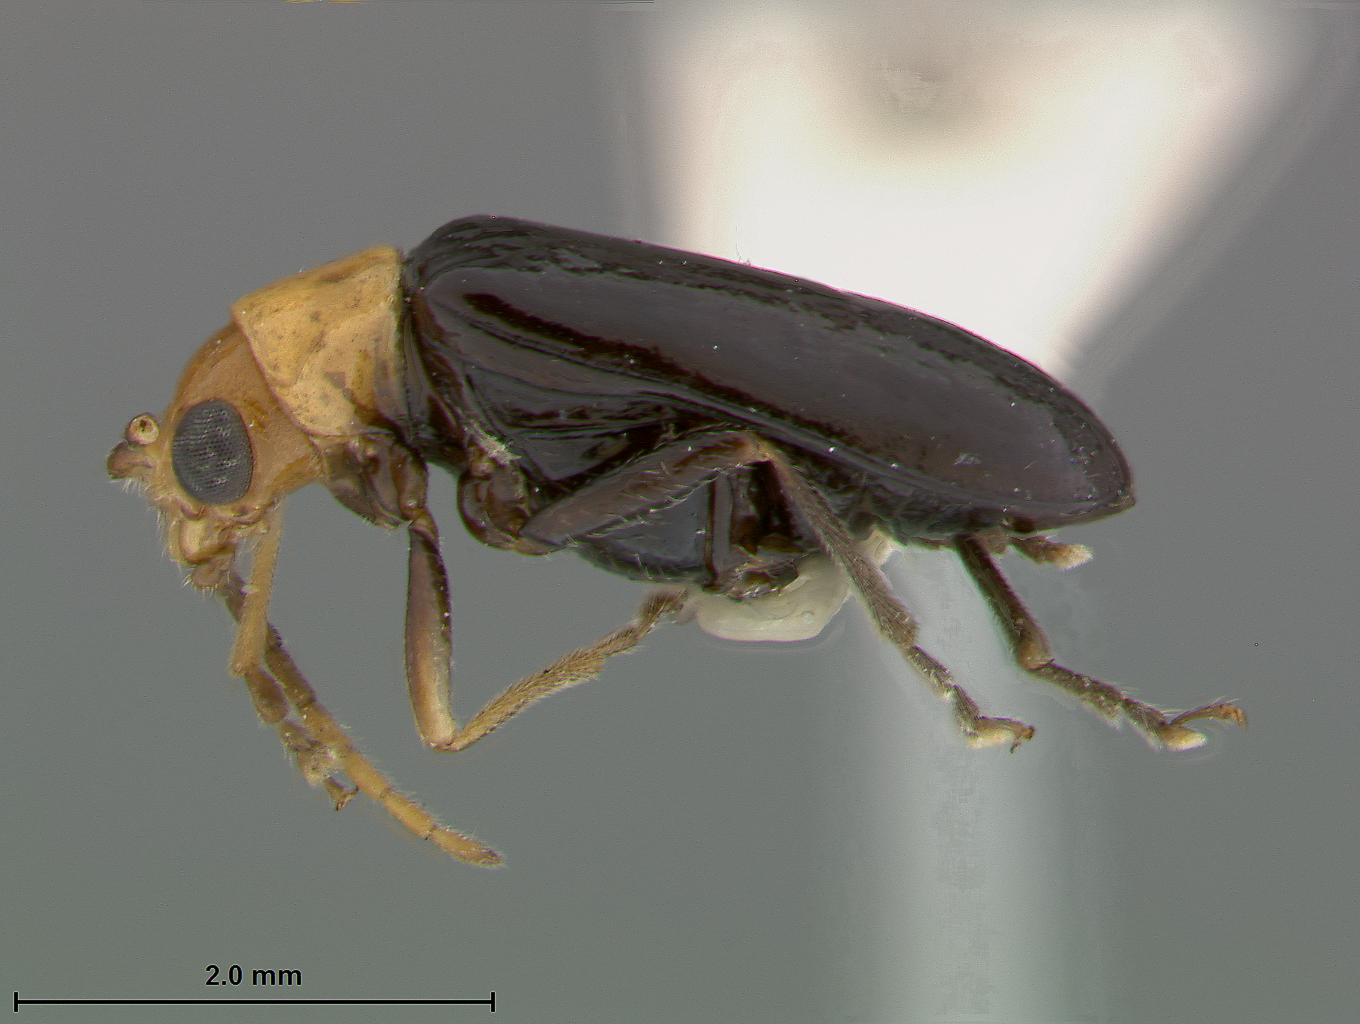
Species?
Taumacera bicolor
